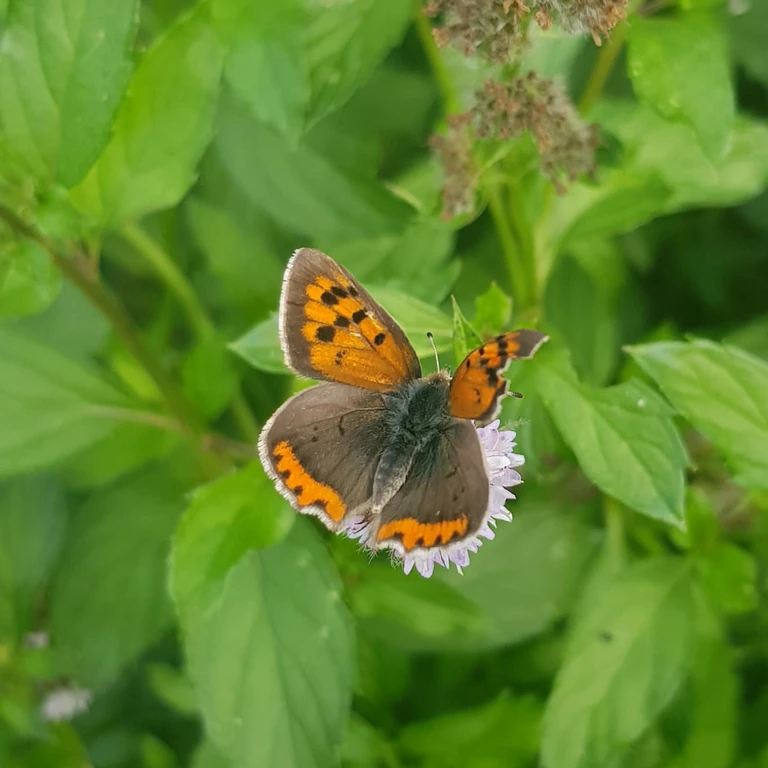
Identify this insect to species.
Lycaena phlaeas
